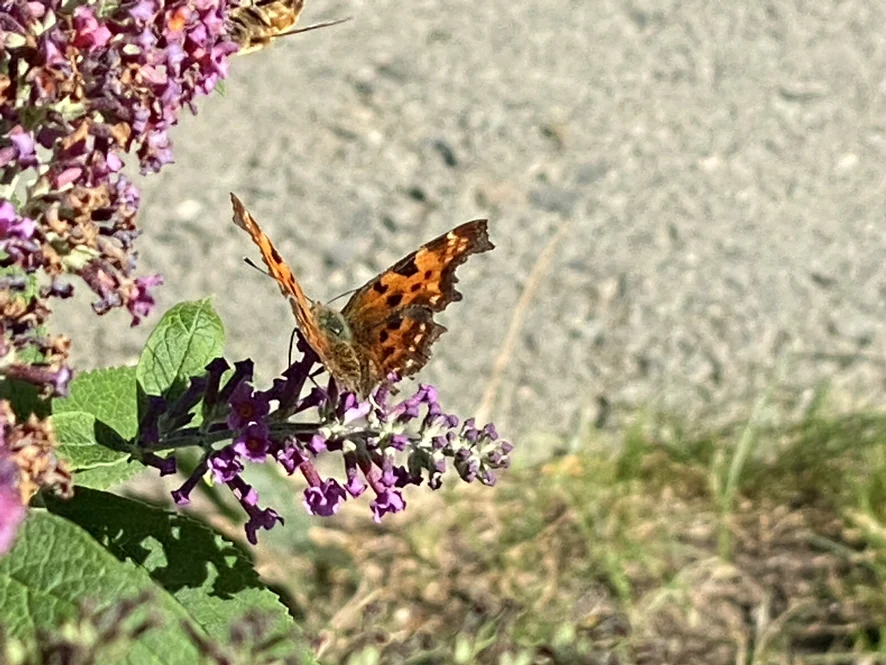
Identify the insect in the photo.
Polygonia c-album
